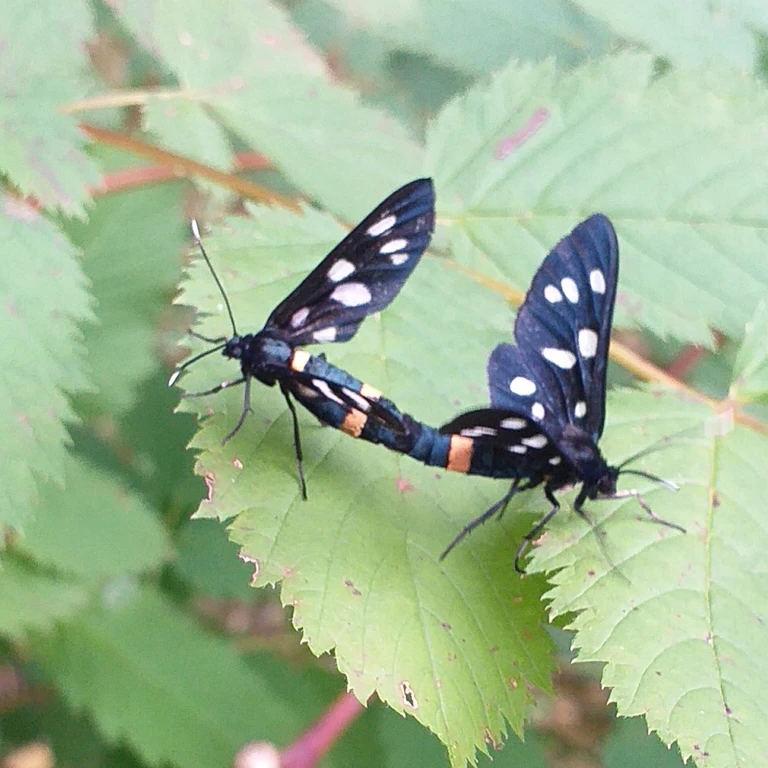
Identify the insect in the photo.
Amata phegea
